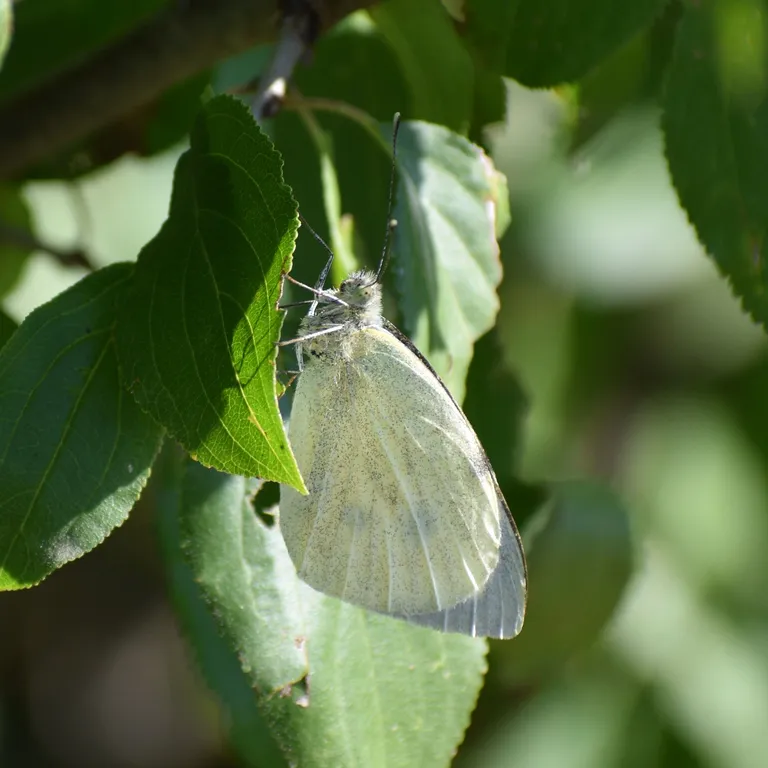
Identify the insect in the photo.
Pieris brassicae
